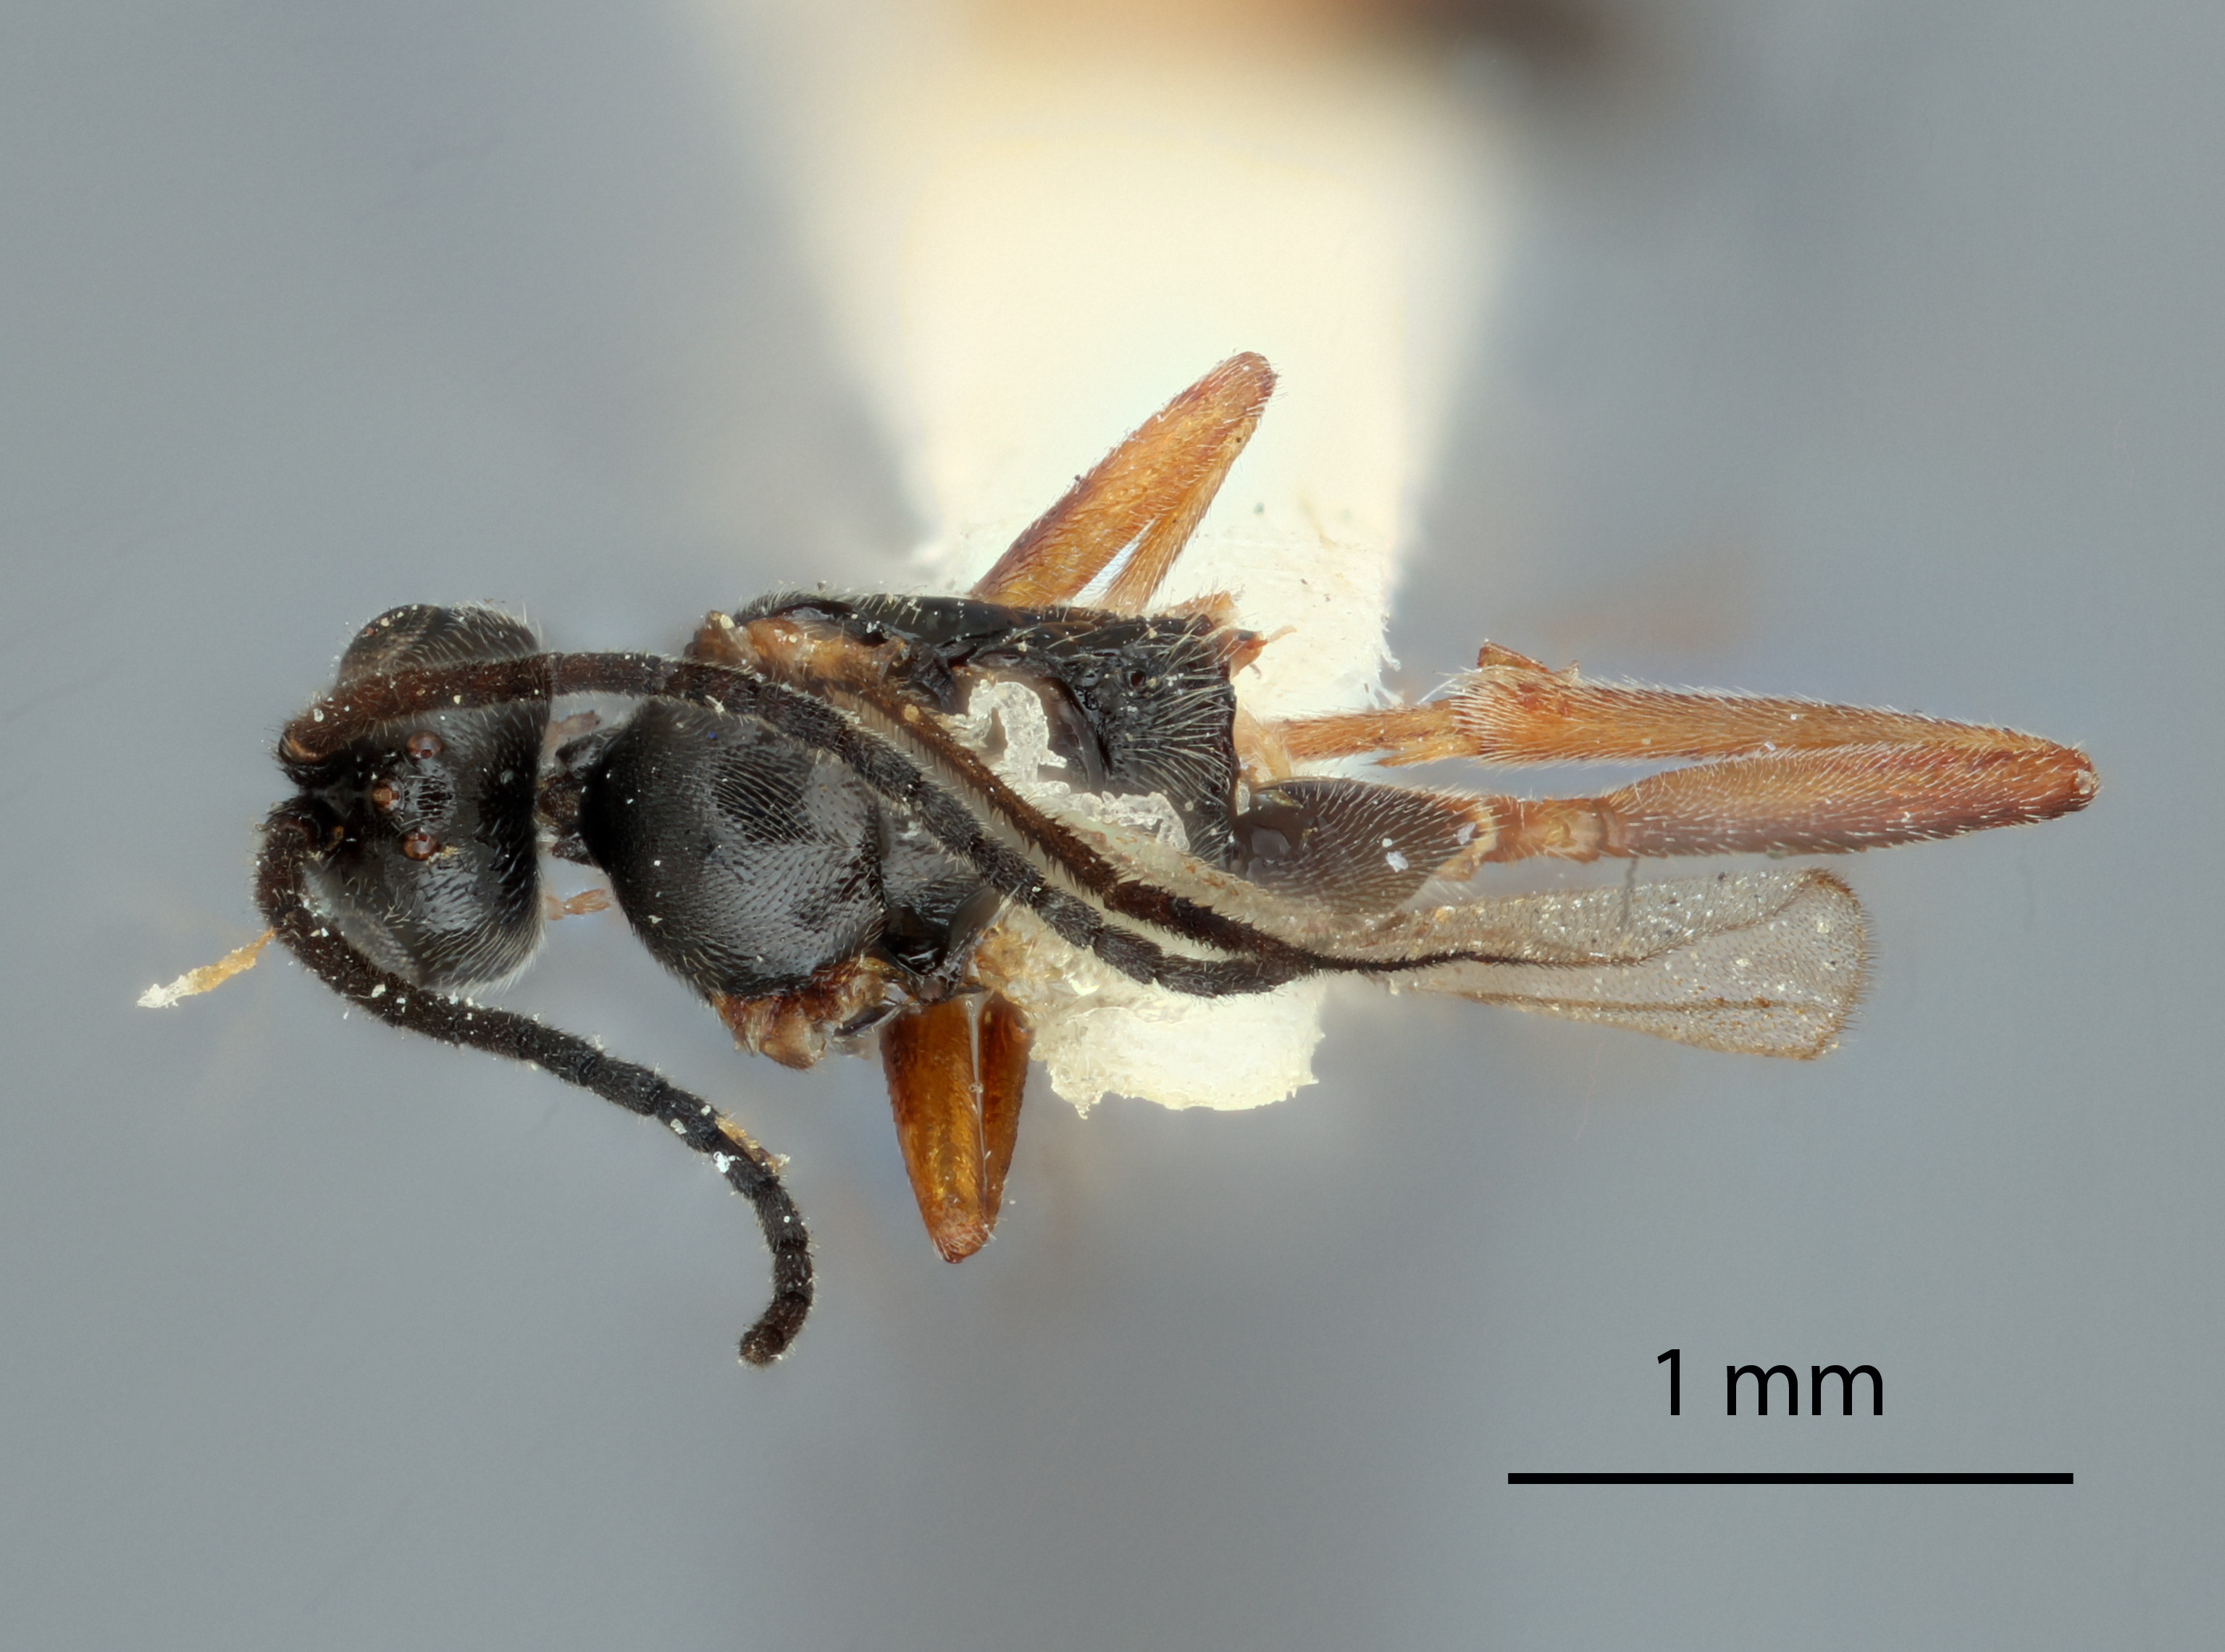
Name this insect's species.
Protapanteles alticola
